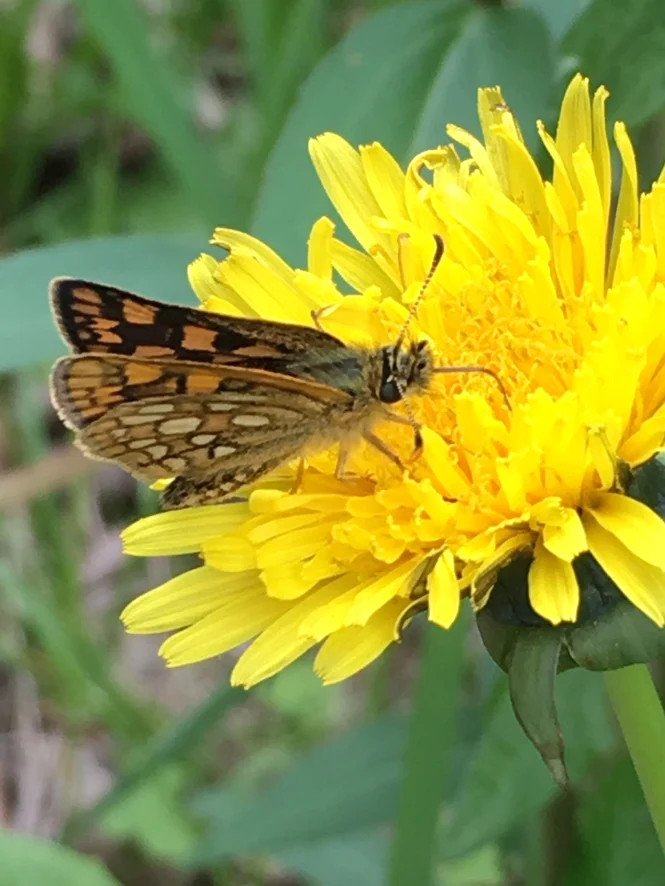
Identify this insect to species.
Carterocephalus palaemon
